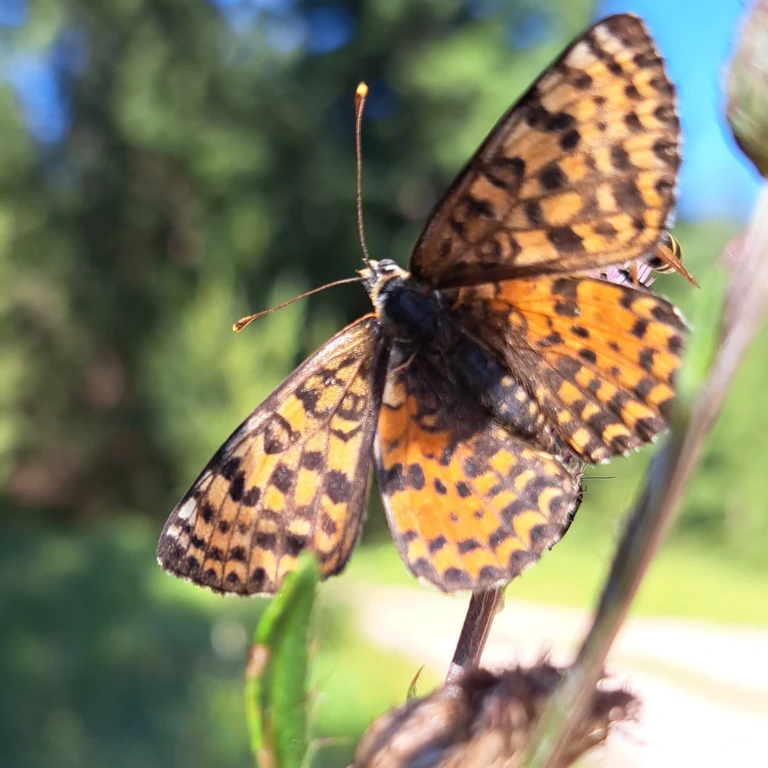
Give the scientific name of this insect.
Melitaea didyma
